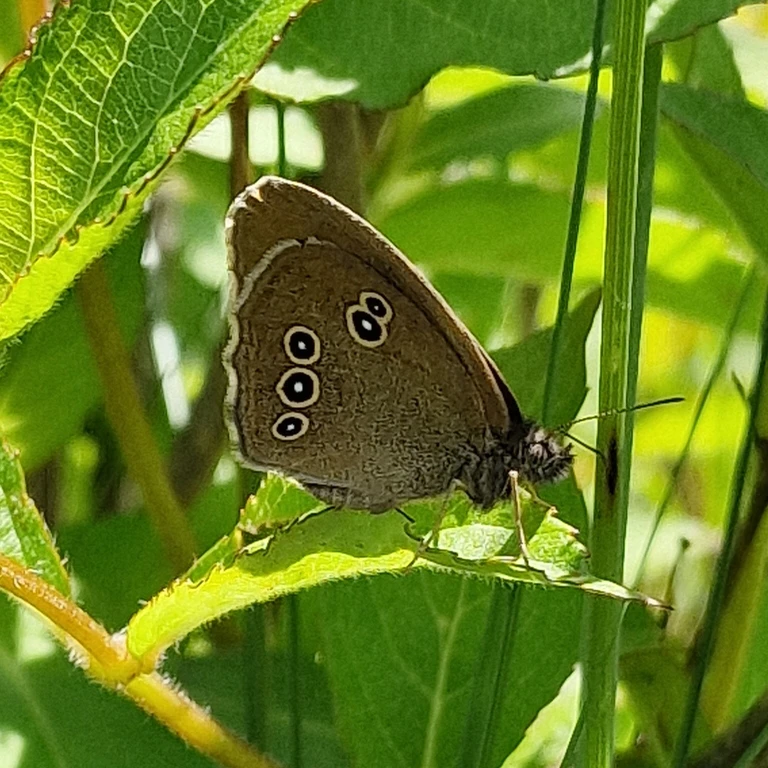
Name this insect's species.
Aphantopus hyperantus
